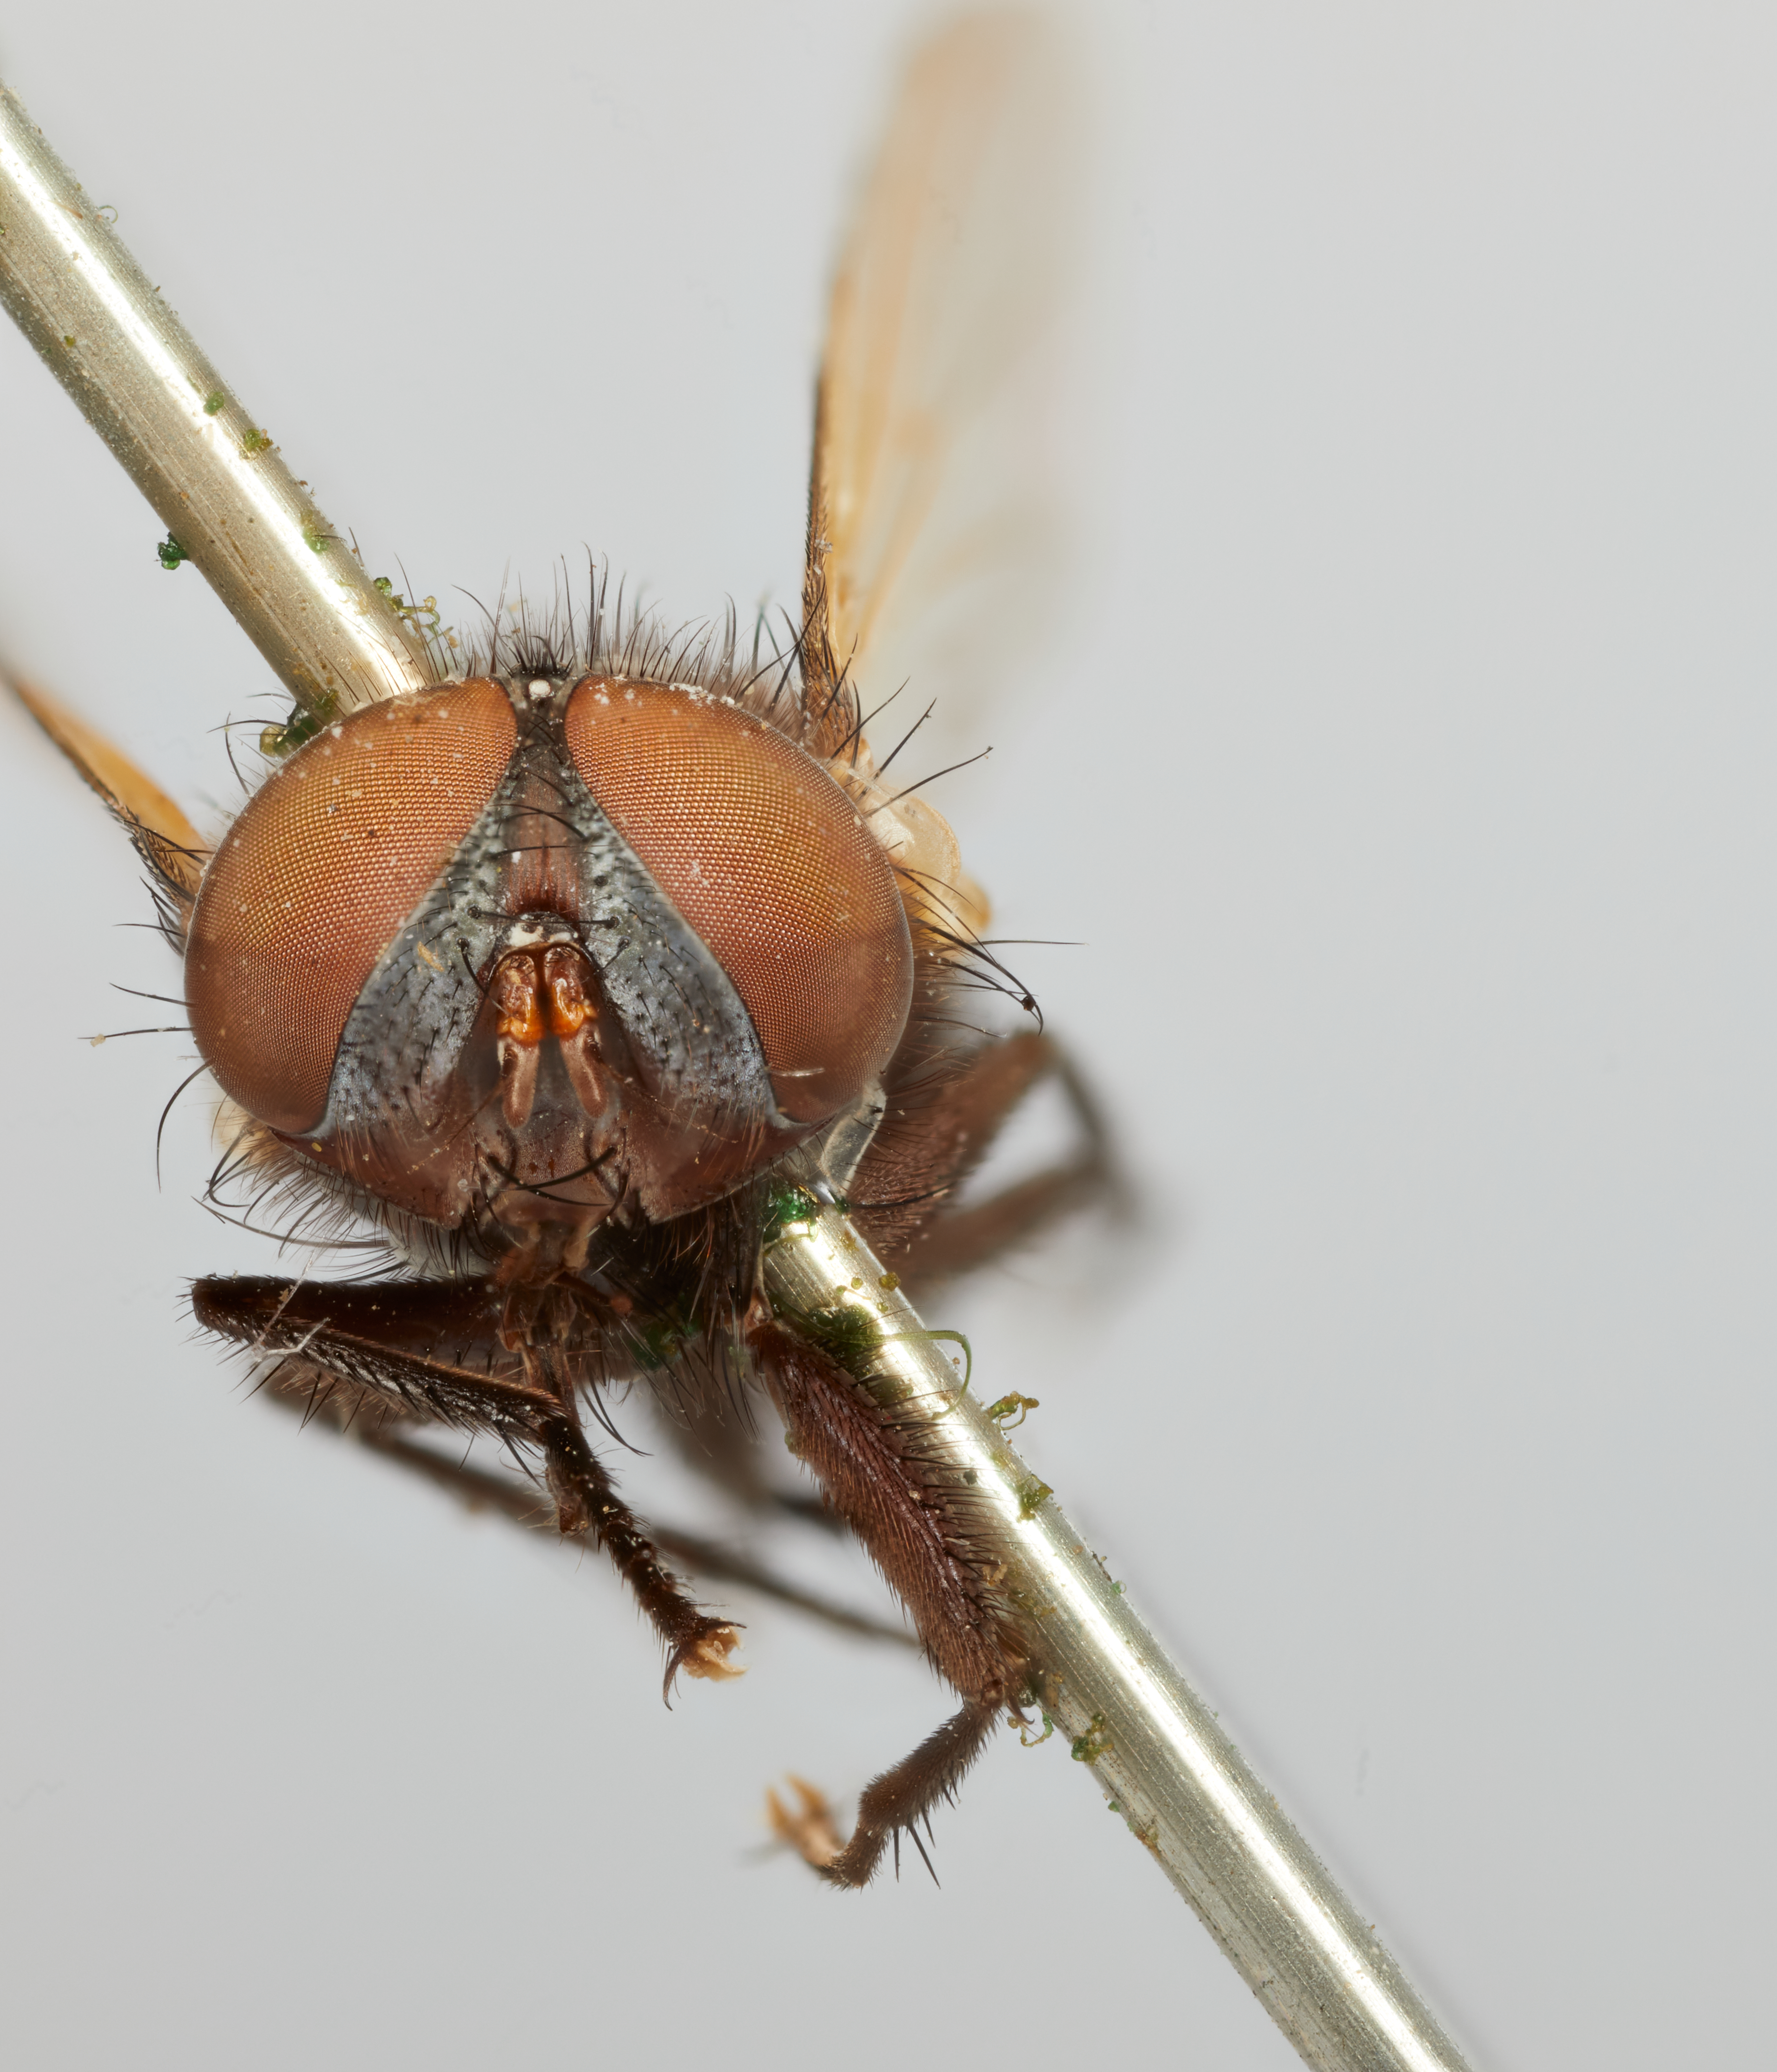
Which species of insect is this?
Myiophasia setigera
